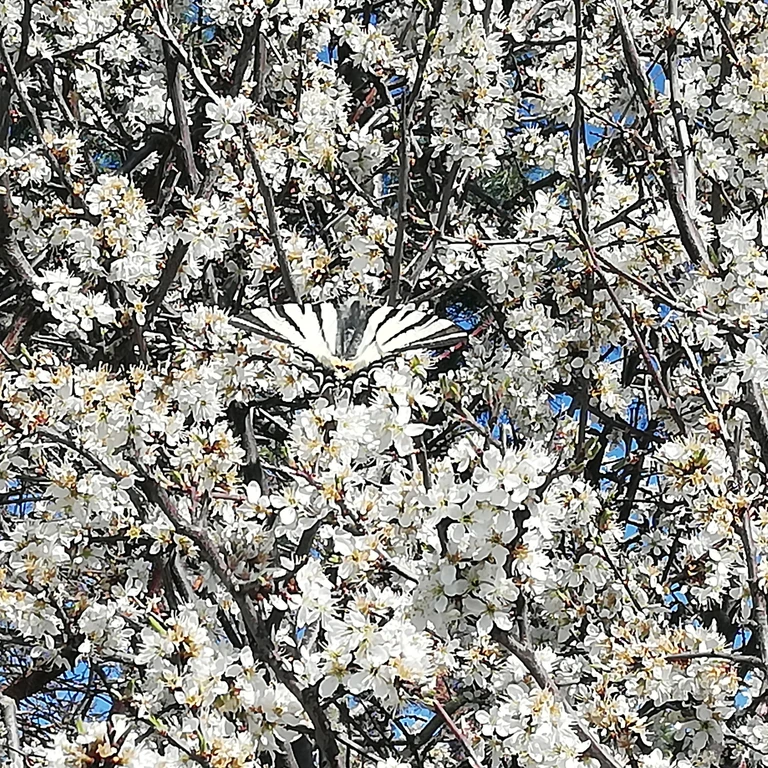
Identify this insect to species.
Iphiclides podalirius
